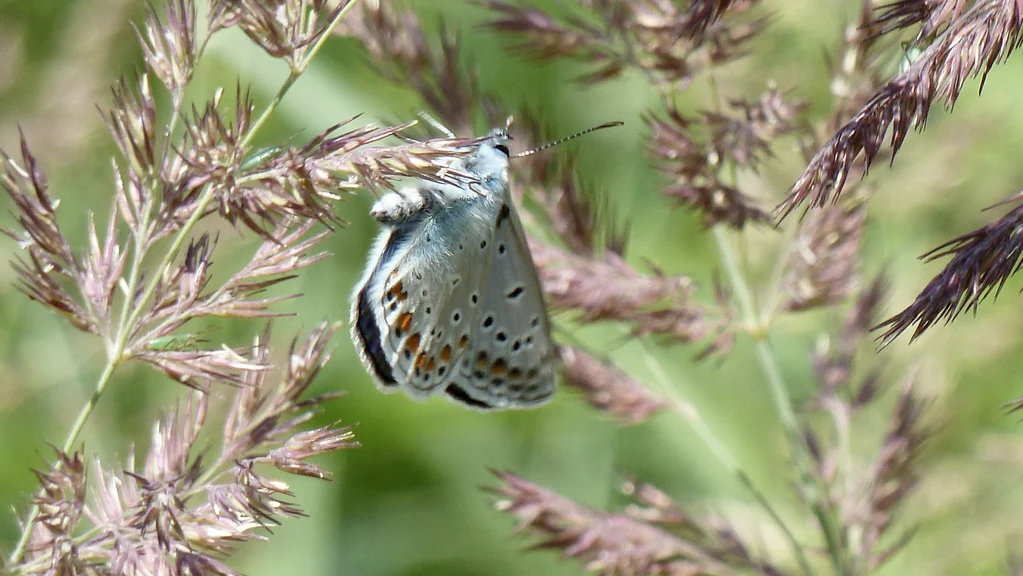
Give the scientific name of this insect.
Polyommatus icarus
